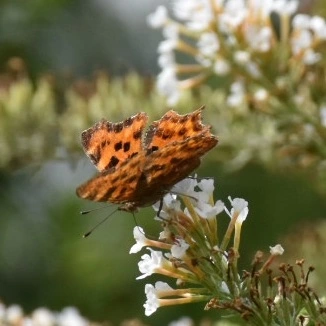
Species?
Polygonia c-album
